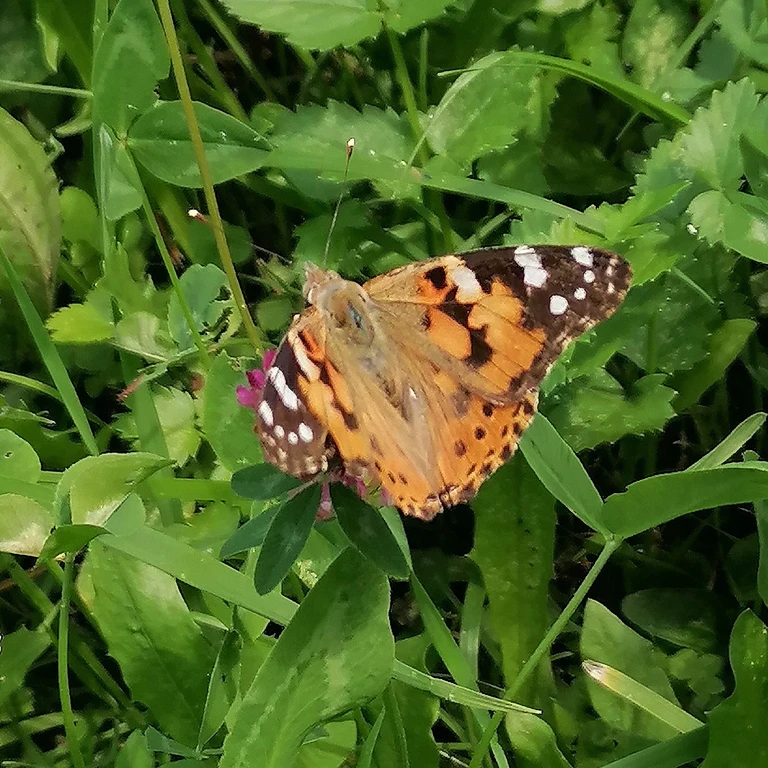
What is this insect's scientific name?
Vanessa cardui
